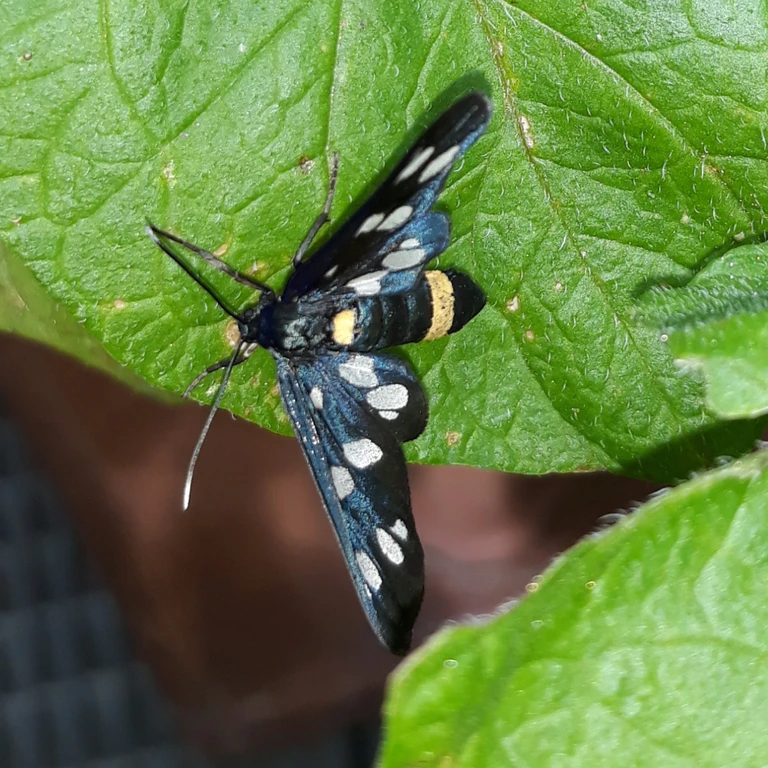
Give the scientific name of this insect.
Amata phegea
